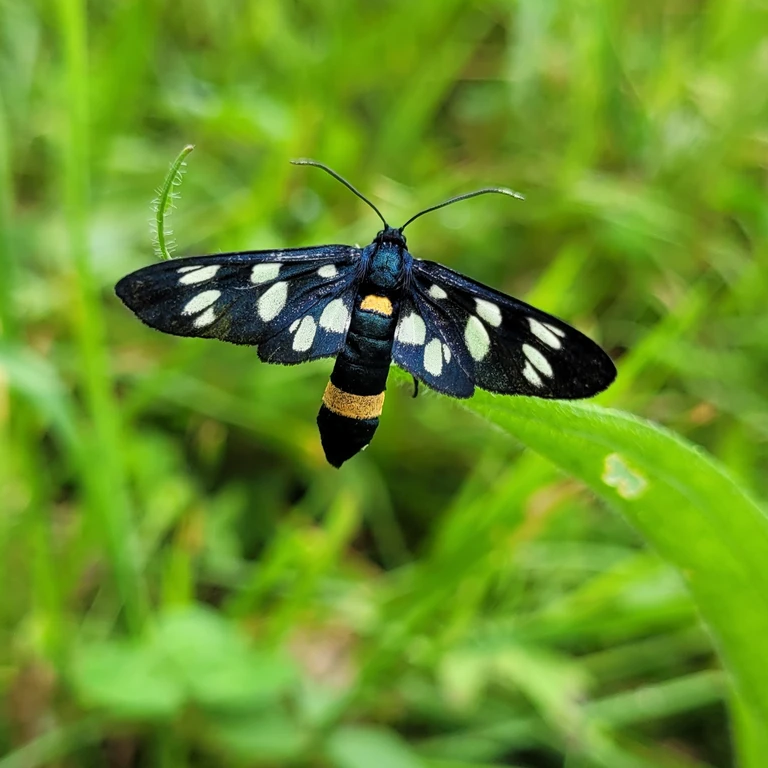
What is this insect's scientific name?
Amata phegea
